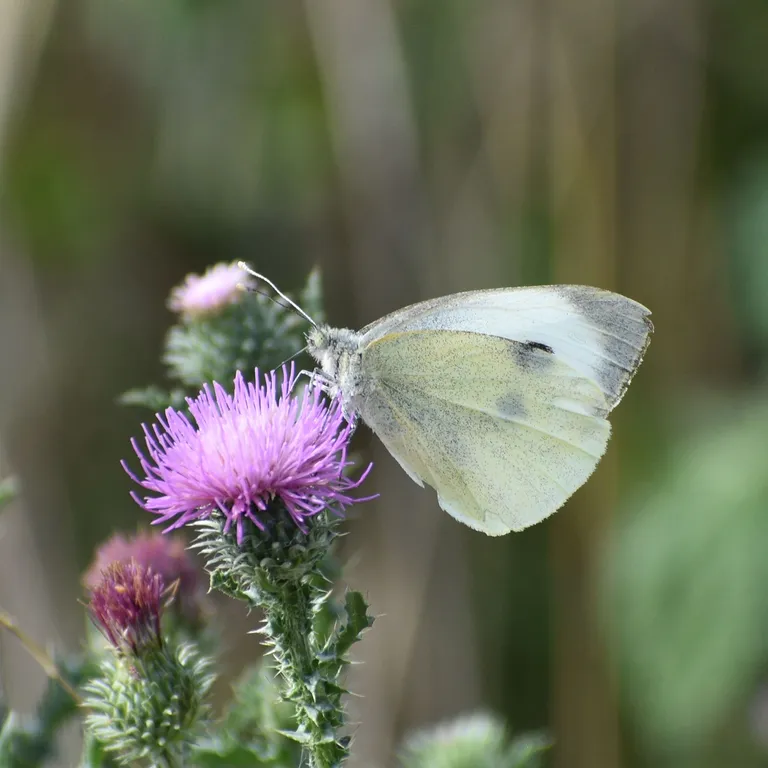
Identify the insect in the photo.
Pieris brassicae
